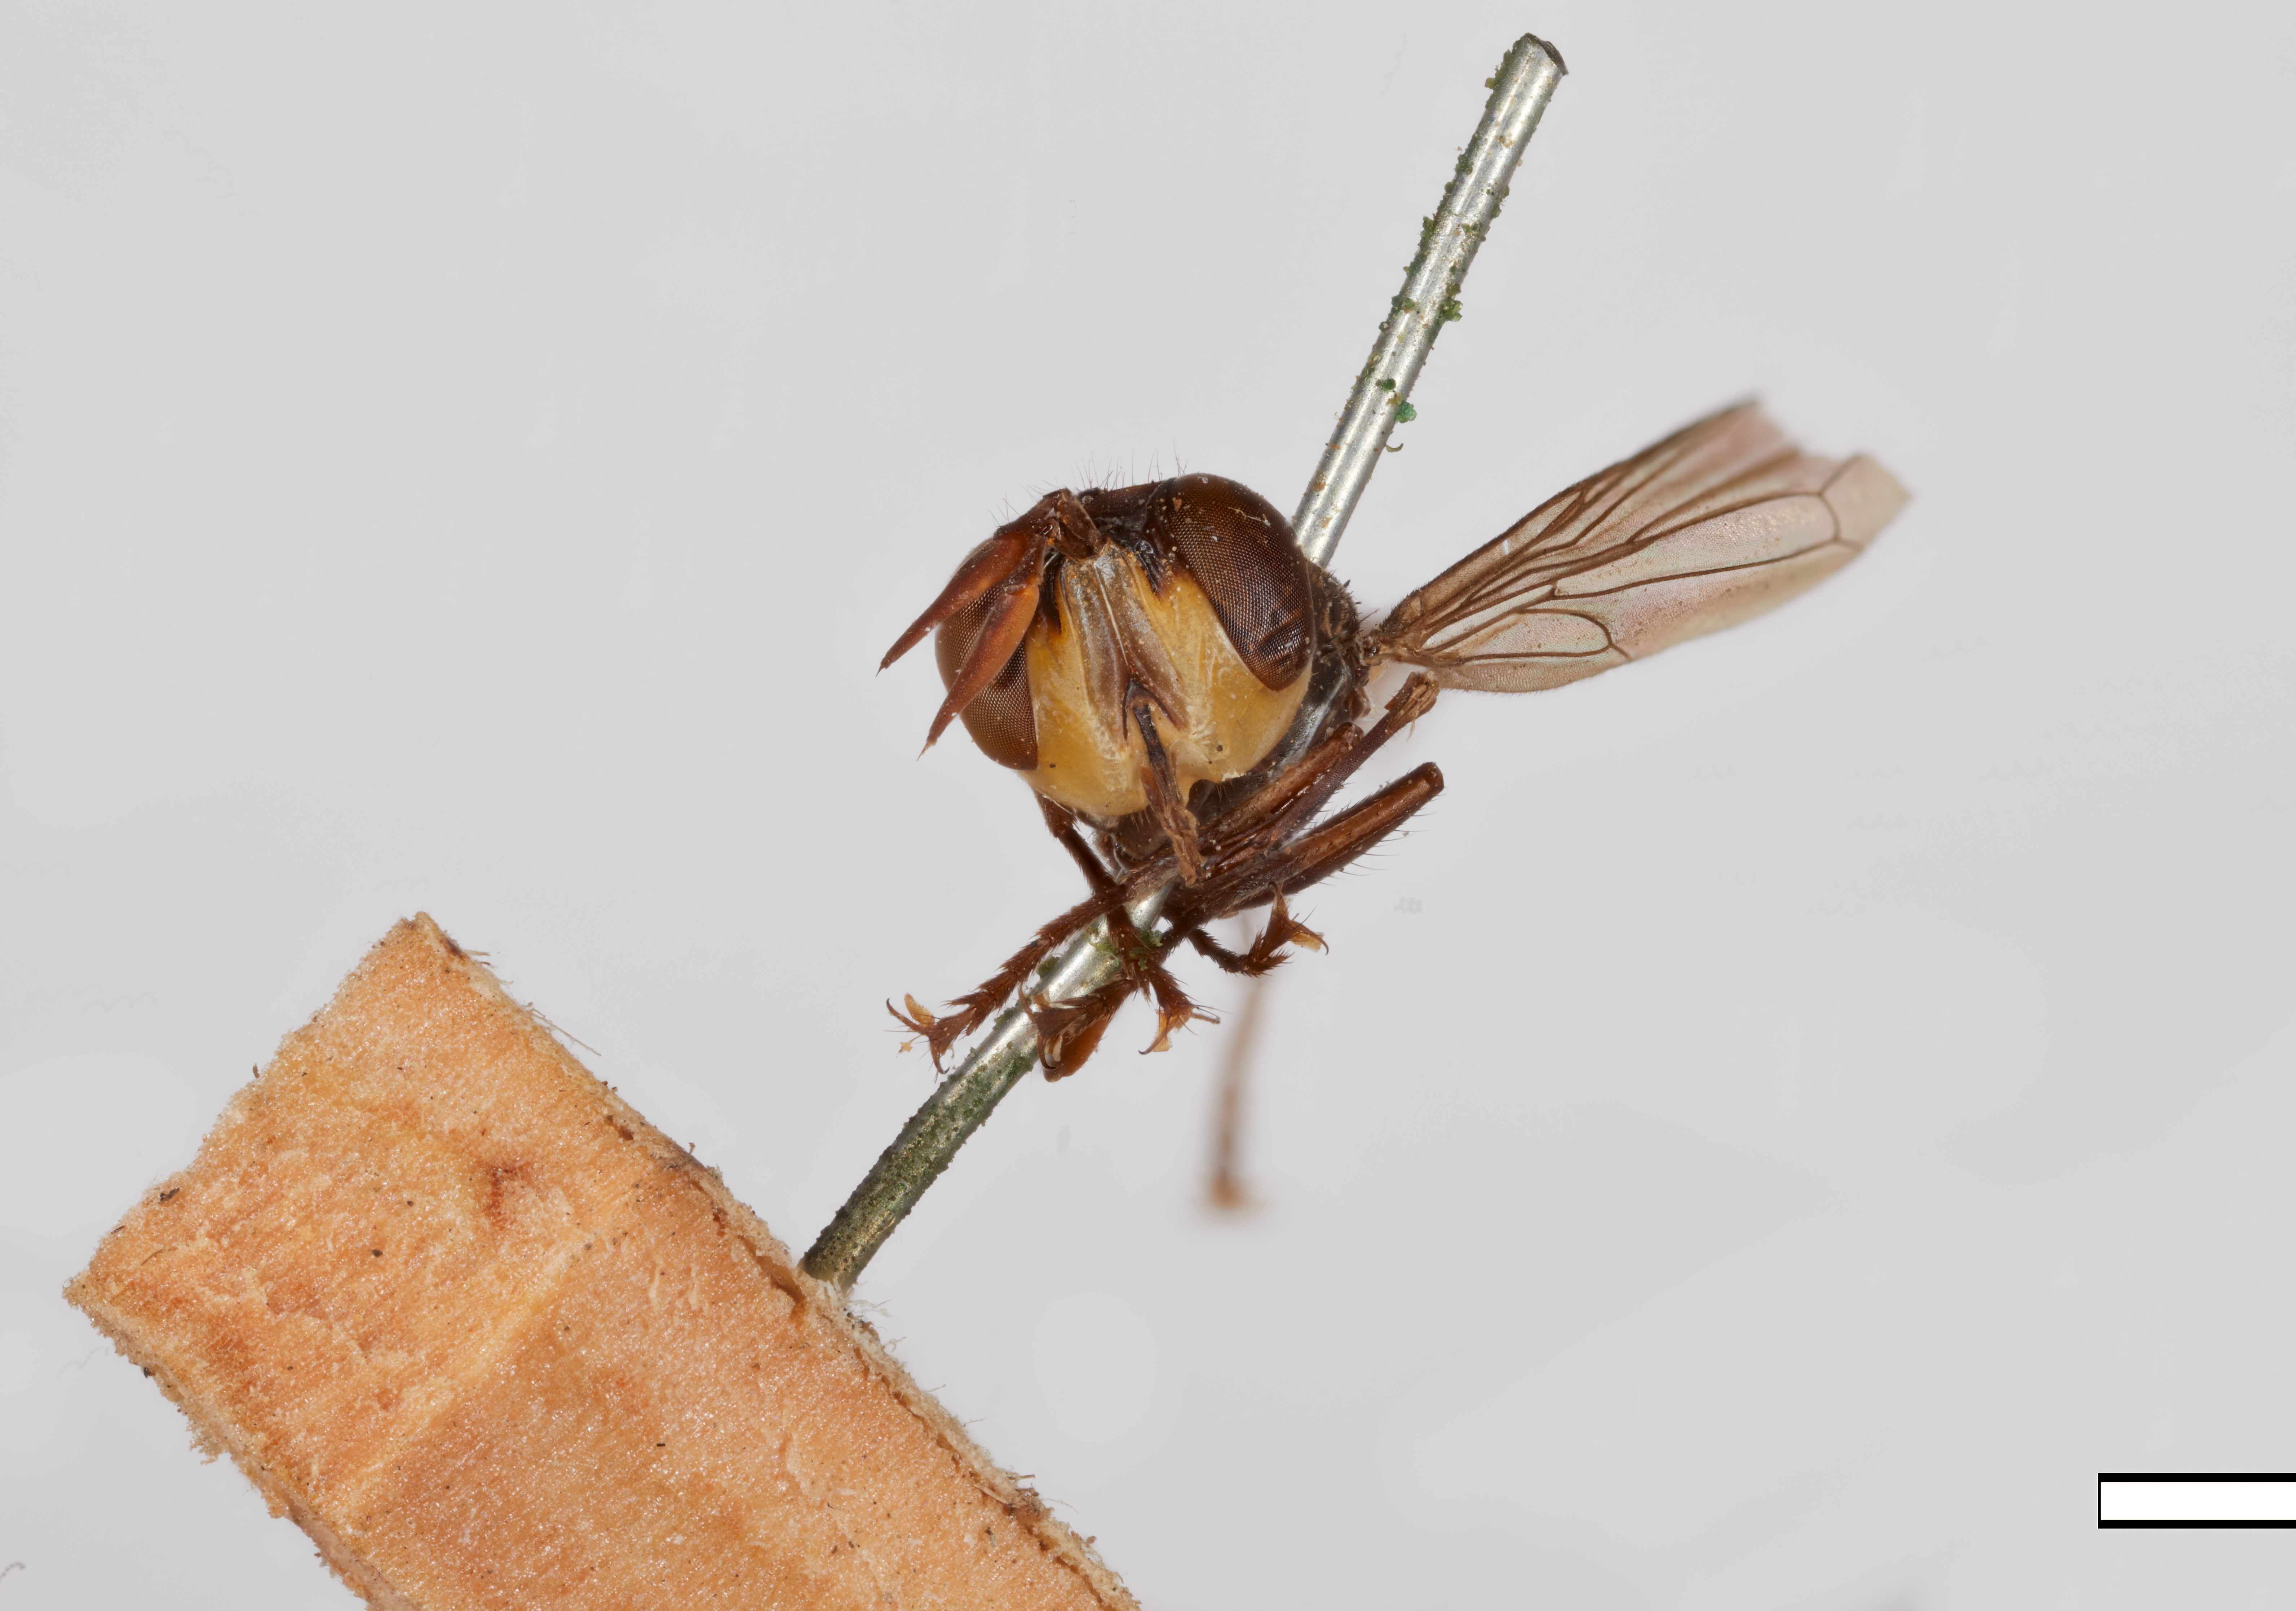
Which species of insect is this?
Microconops ater
